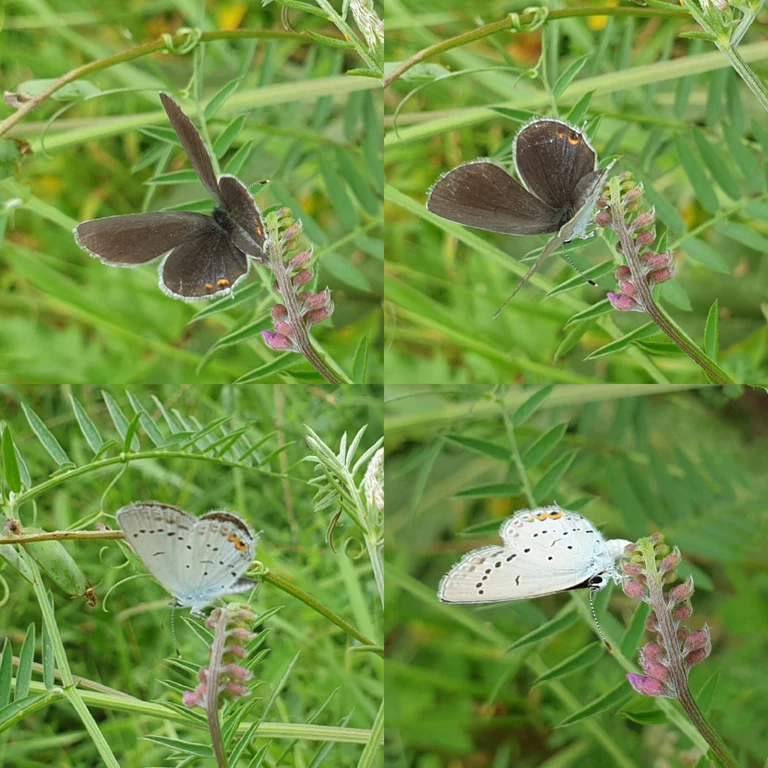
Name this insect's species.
Cupido argiades (also Elkalyce argiades)
